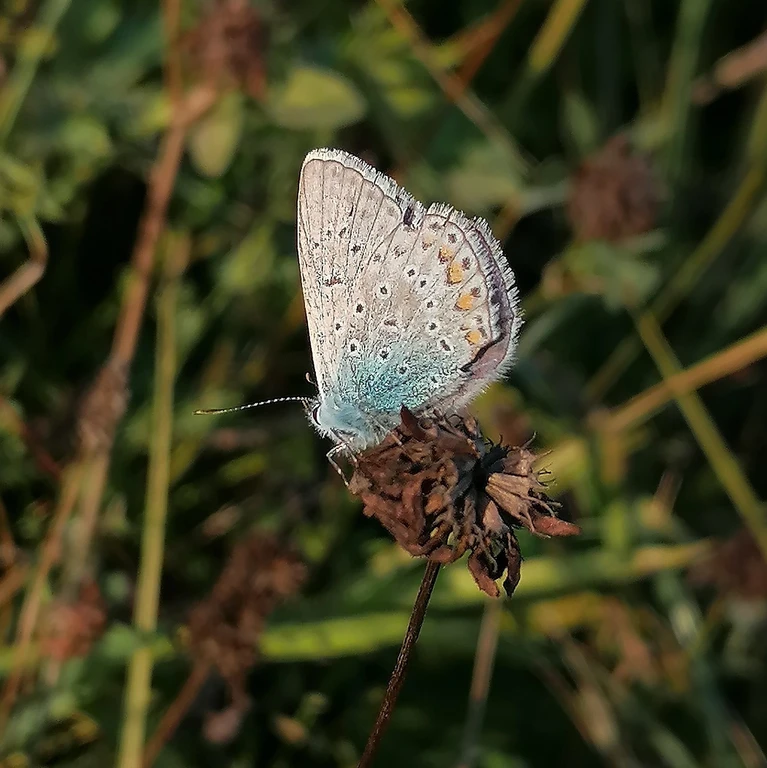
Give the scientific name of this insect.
Polyommatus icarus
